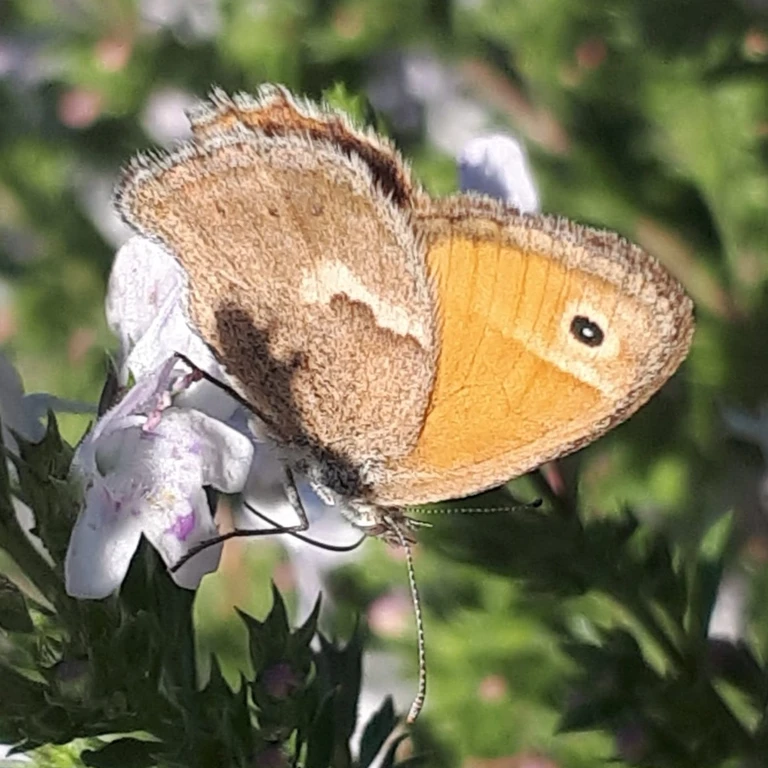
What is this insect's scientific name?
Coenonympha pamphilus
